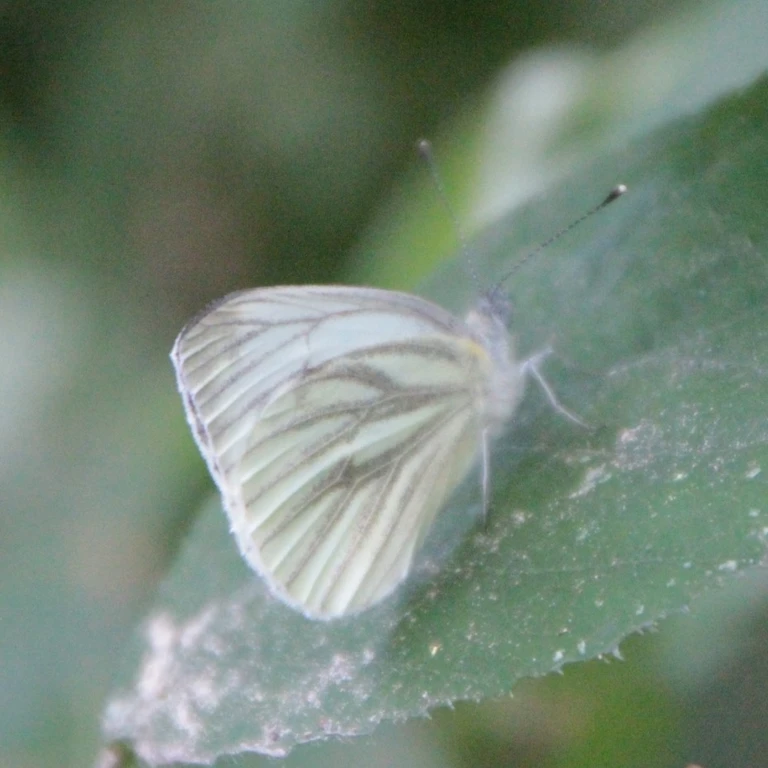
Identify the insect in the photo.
Pieris napi
